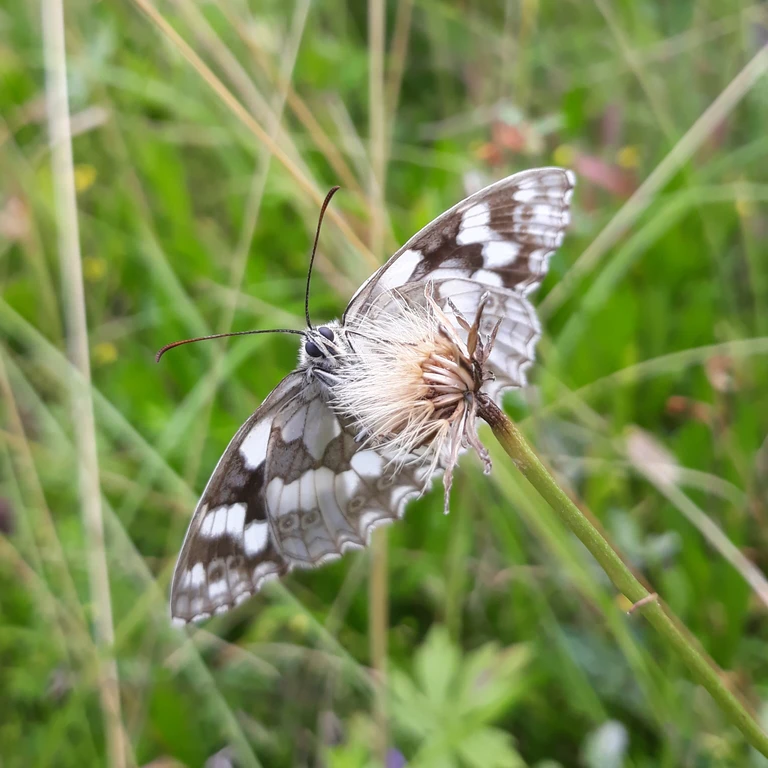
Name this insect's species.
Melanargia galathea
